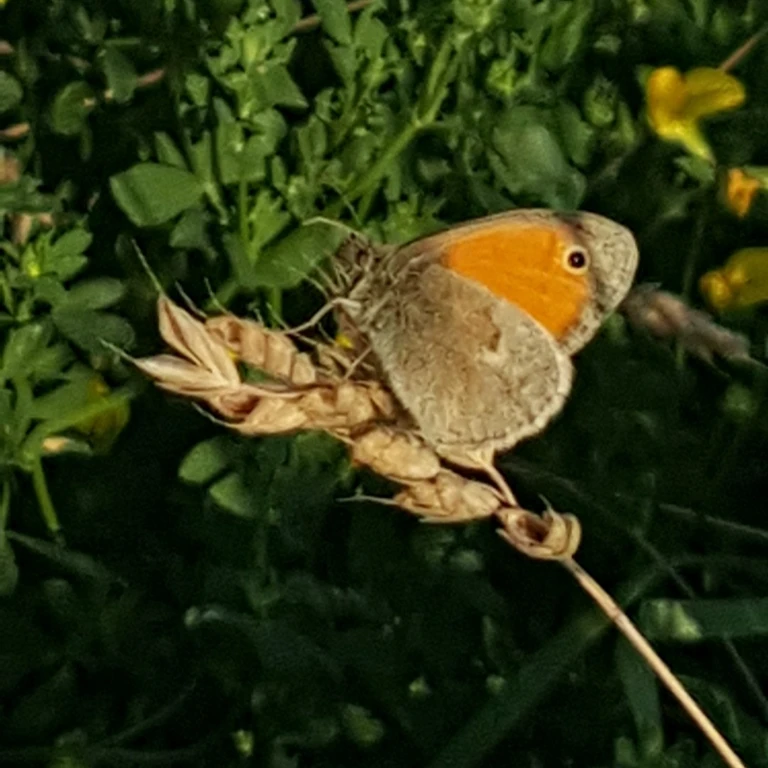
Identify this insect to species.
Coenonympha pamphilus
